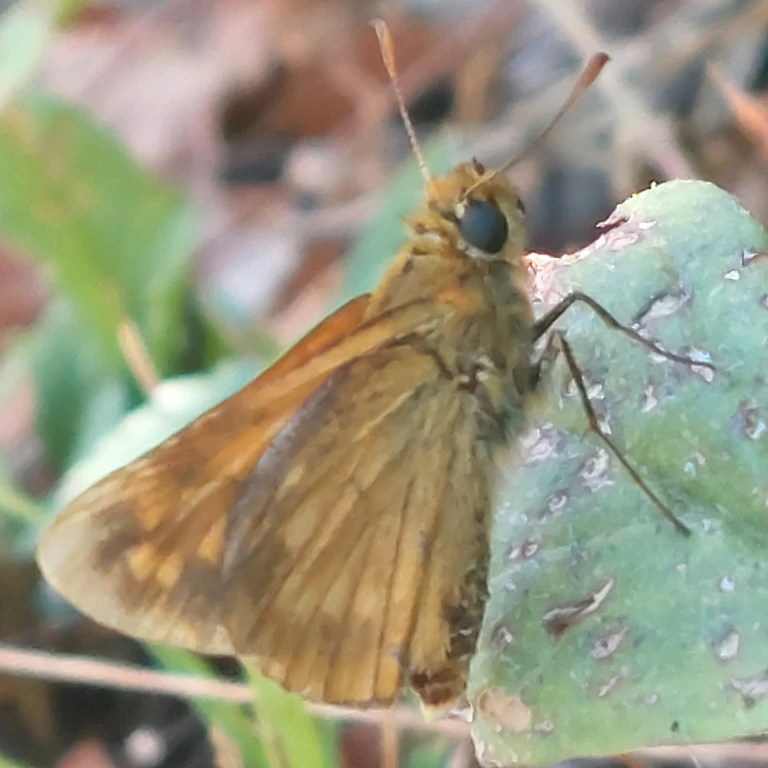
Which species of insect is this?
Ochlodes sylvanus (also Ochlodes venata)
